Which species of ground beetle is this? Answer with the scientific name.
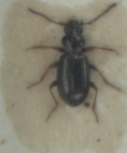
Bembidion lampros
